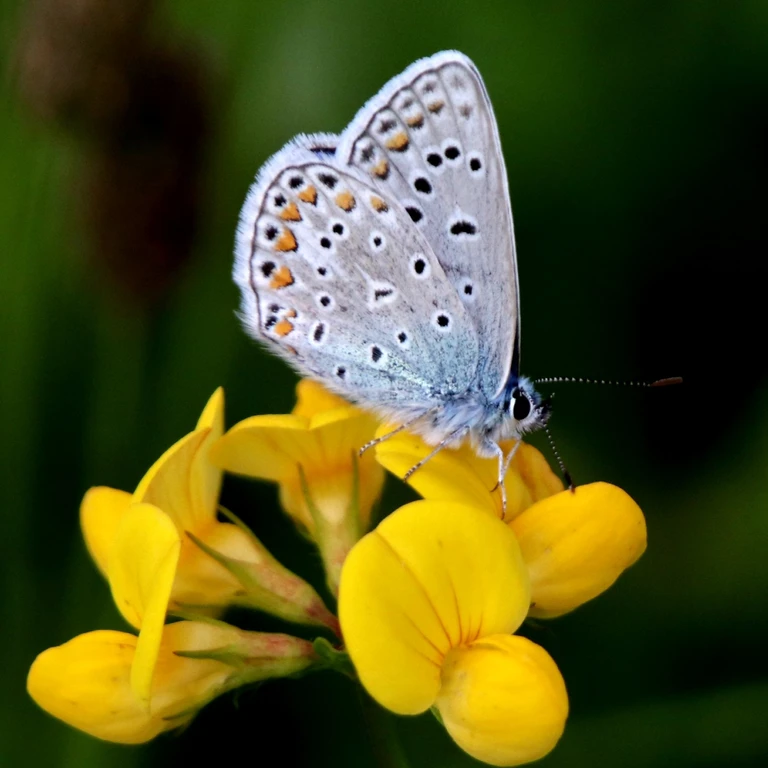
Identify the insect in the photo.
Polyommatus icarus
